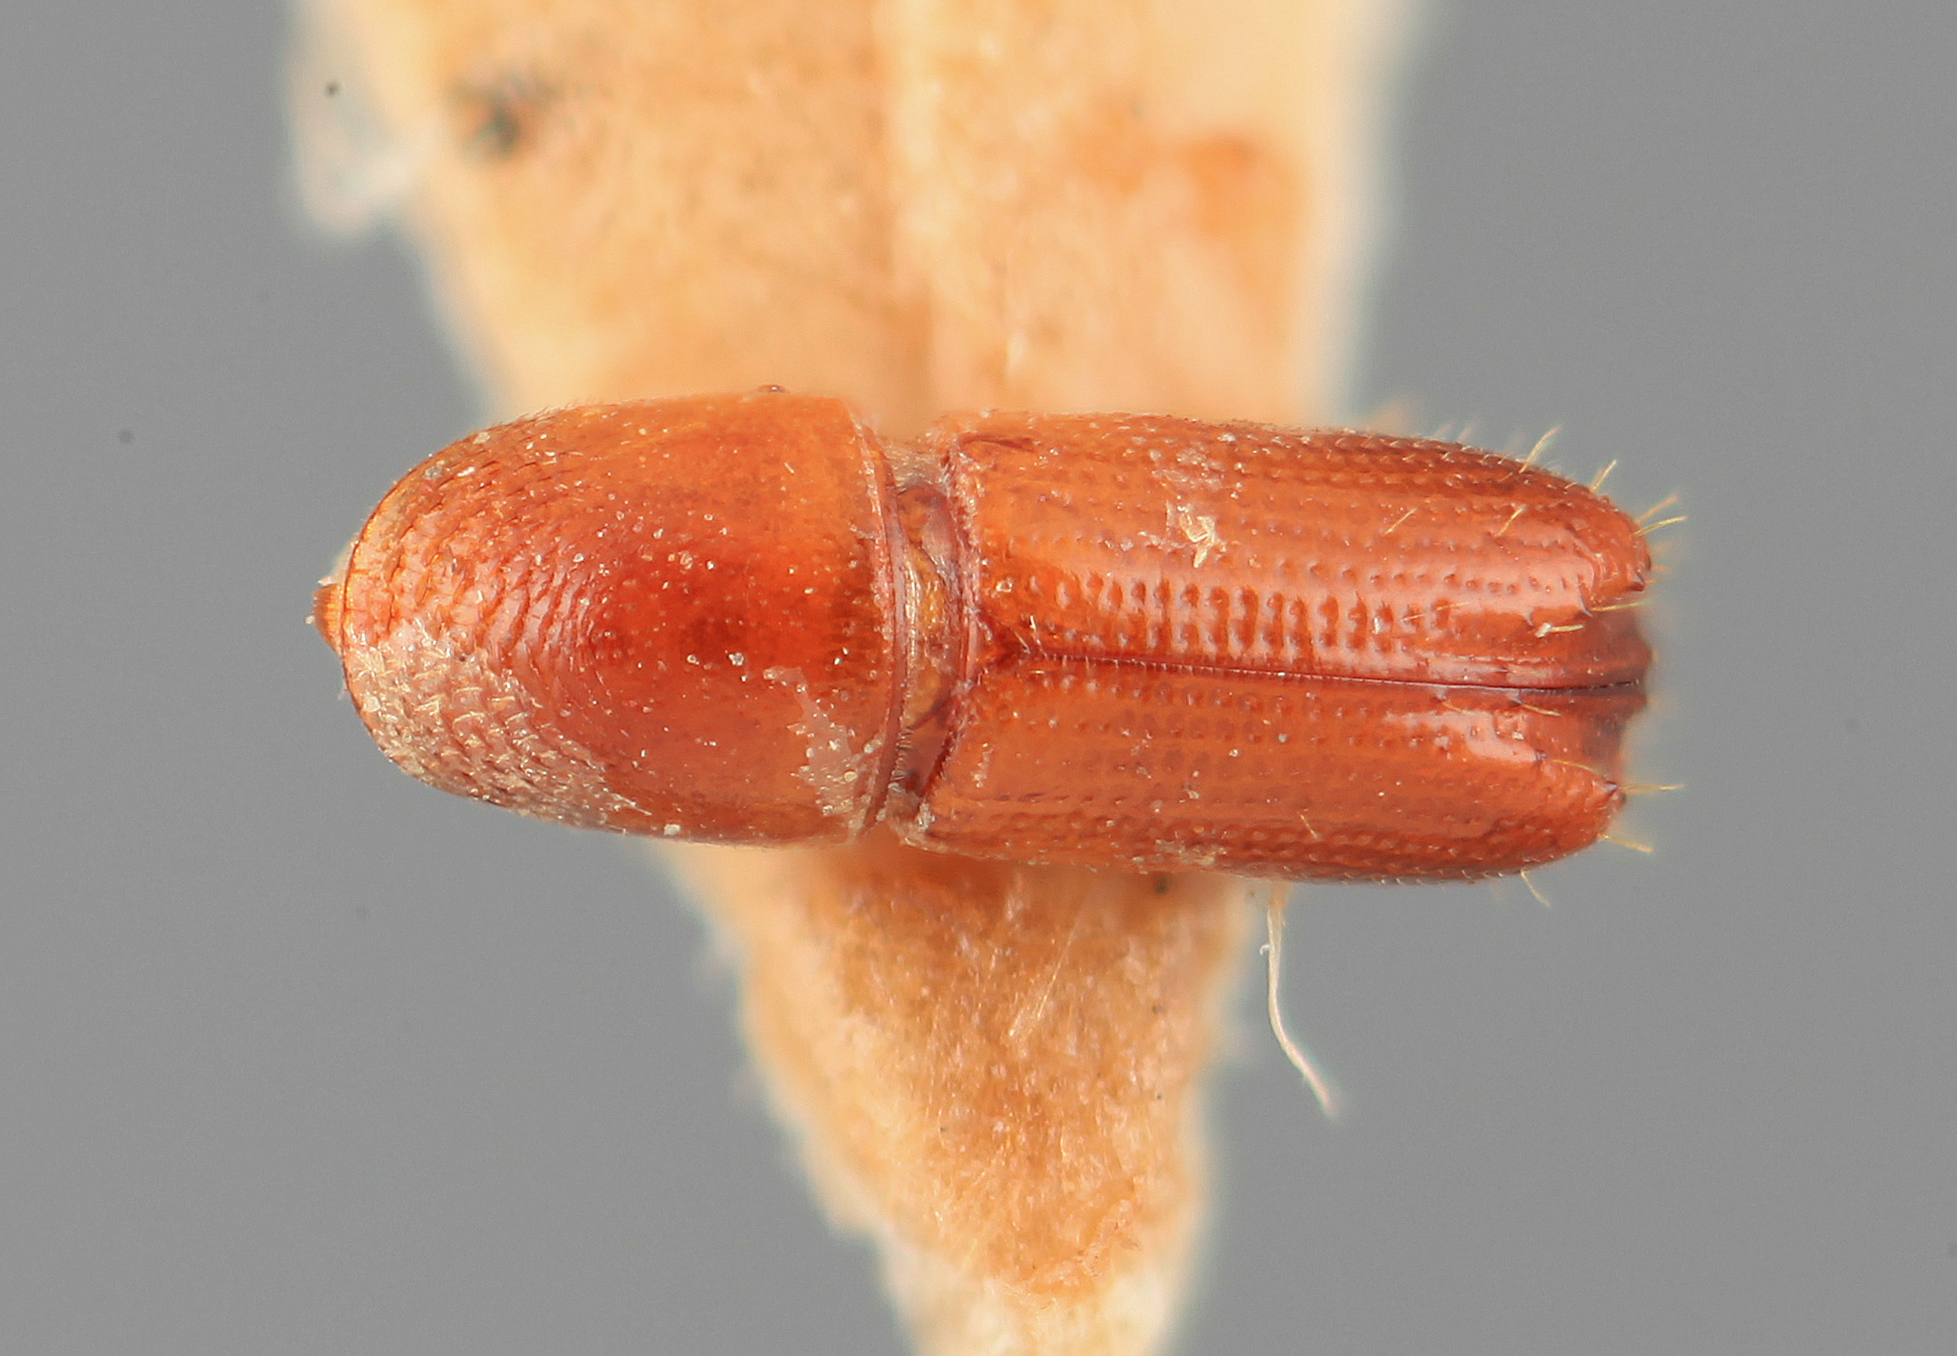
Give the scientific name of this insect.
Pityophthorus glutae
